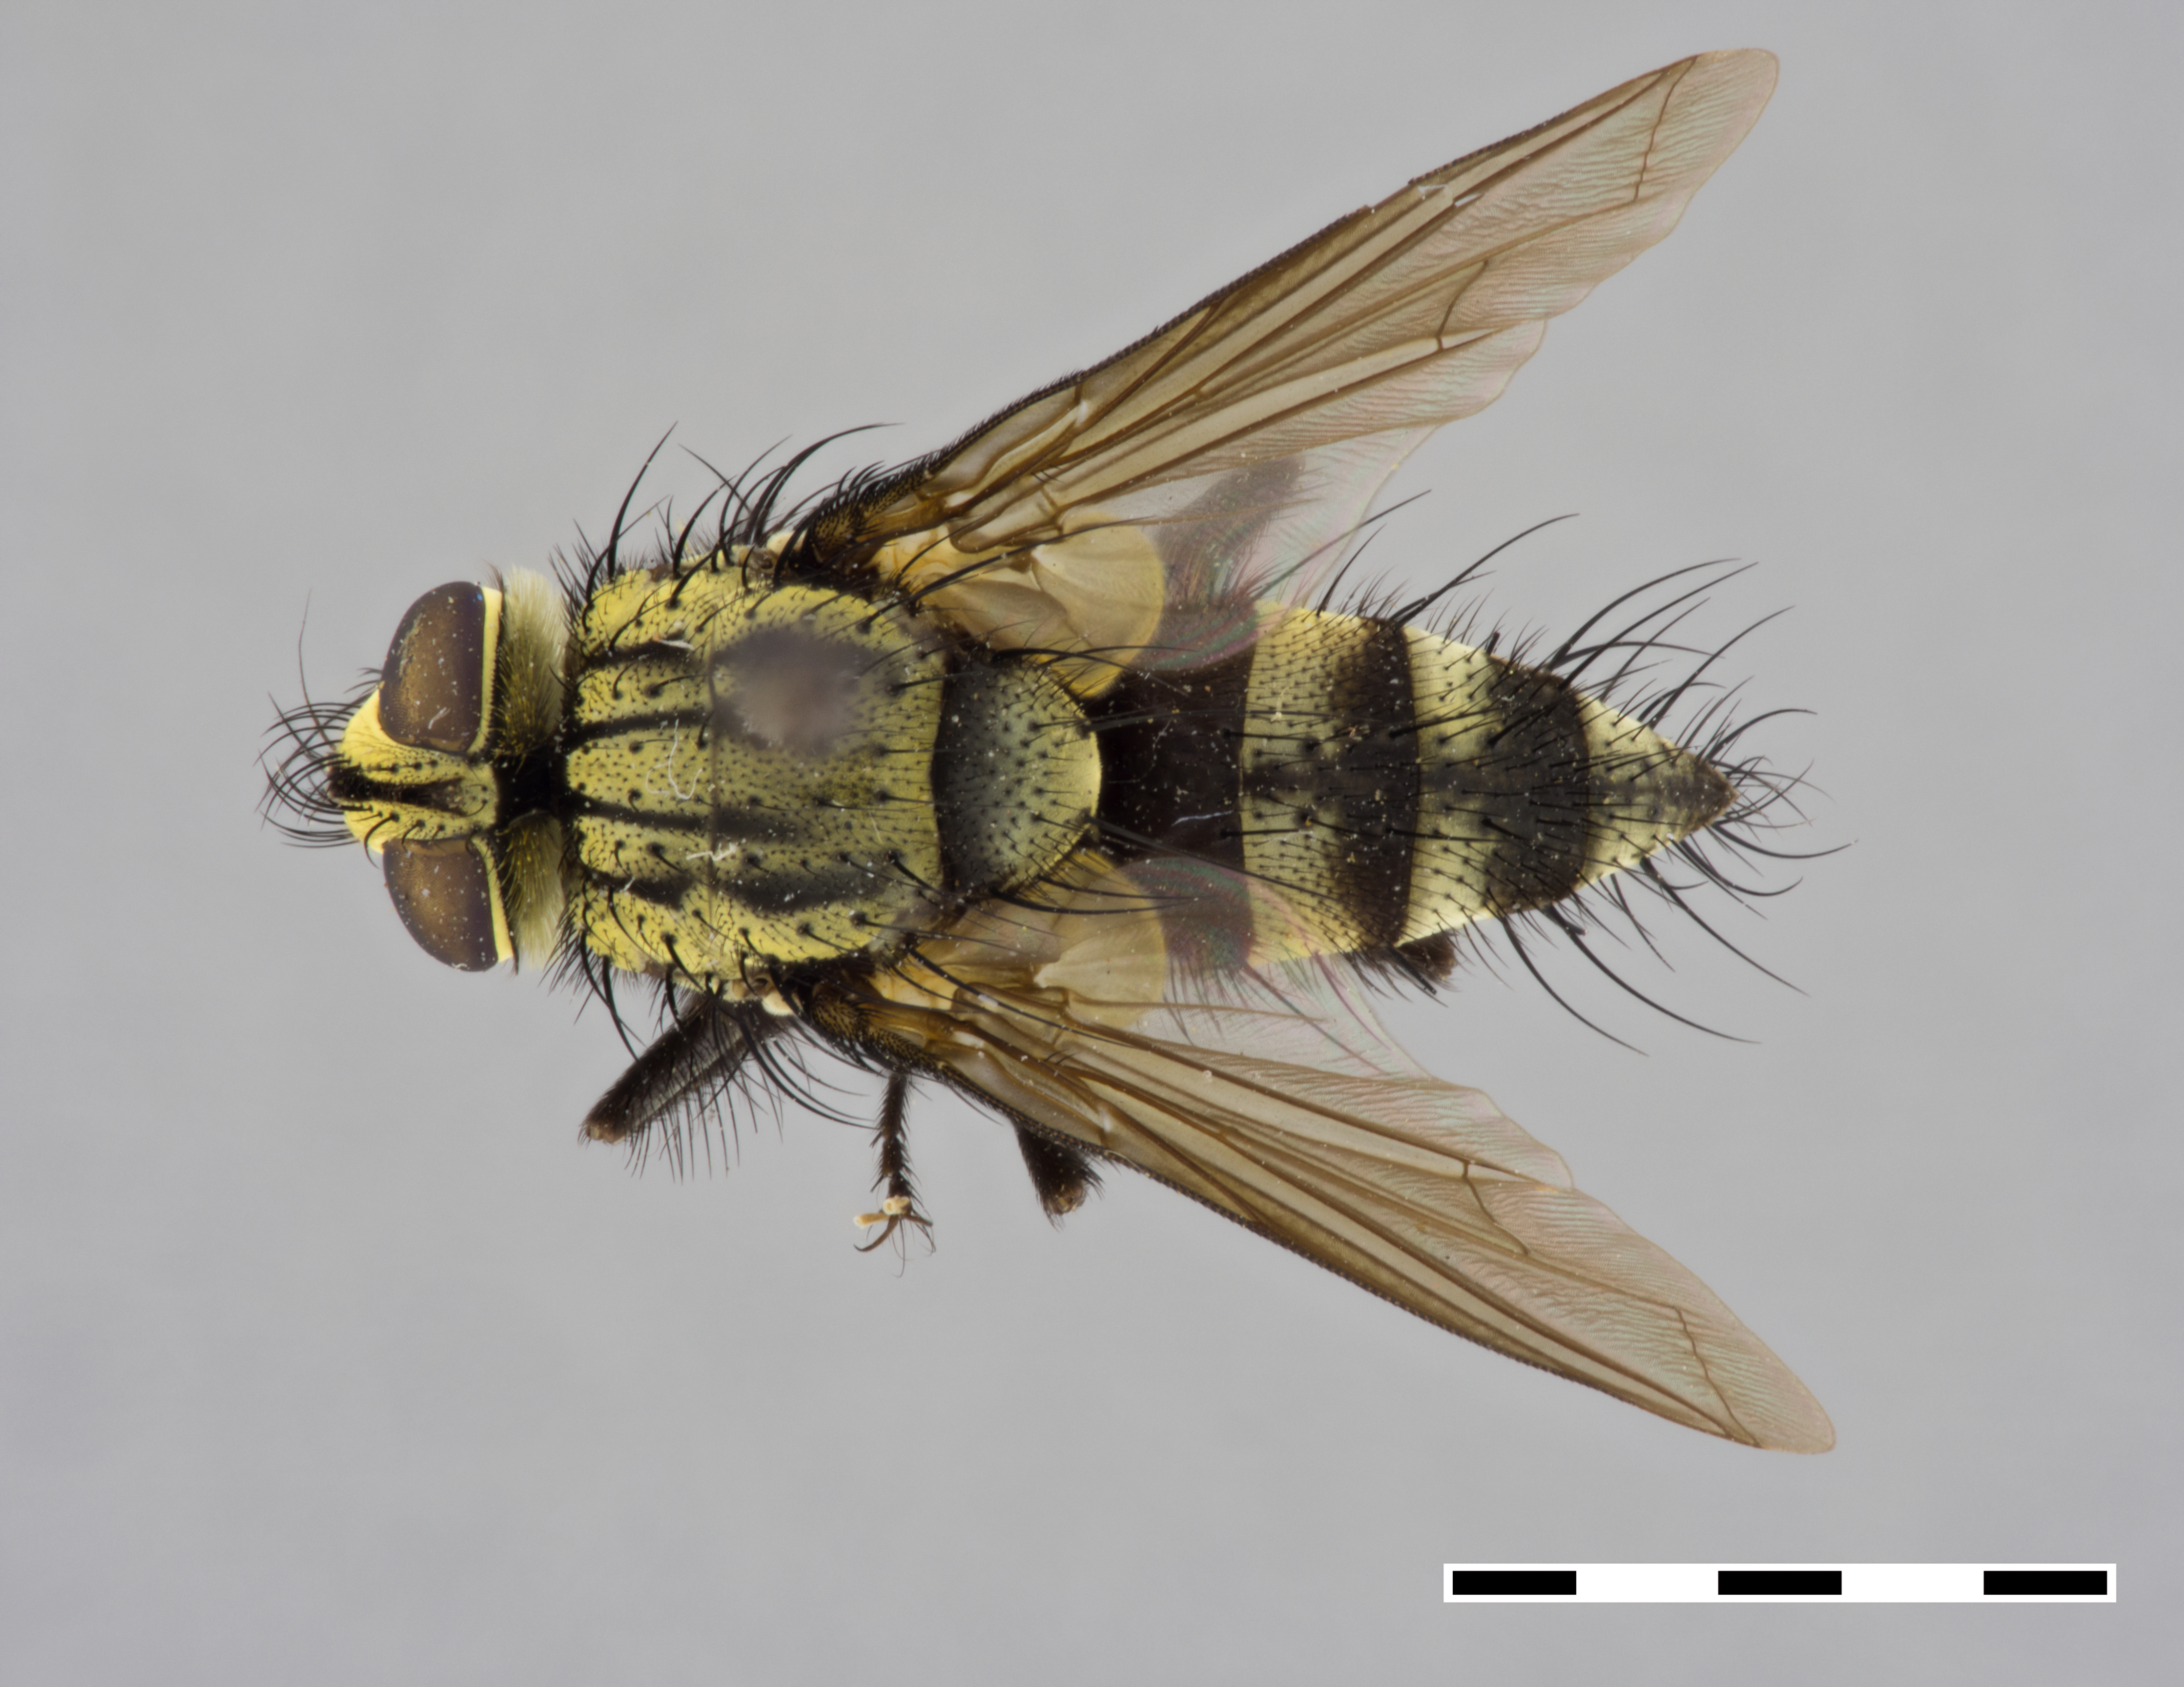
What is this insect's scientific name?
Urodexodes charapensis
